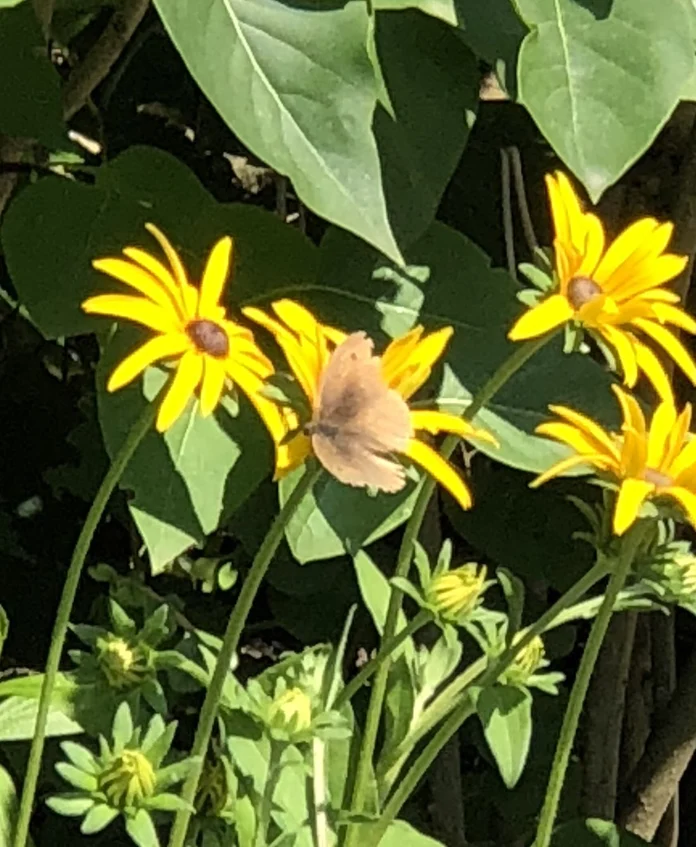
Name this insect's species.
Maniola jurtina
